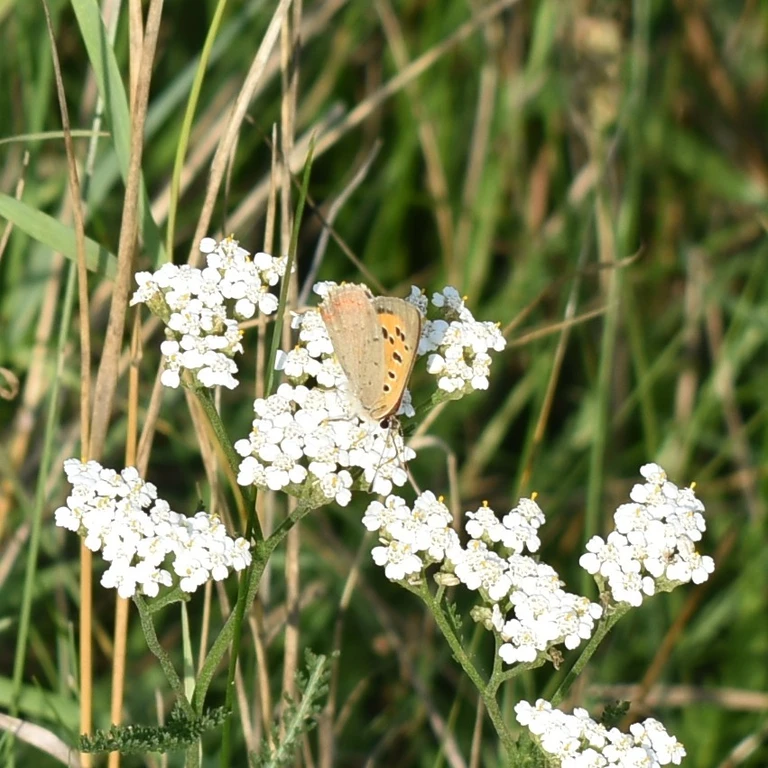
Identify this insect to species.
Lycaena phlaeas
